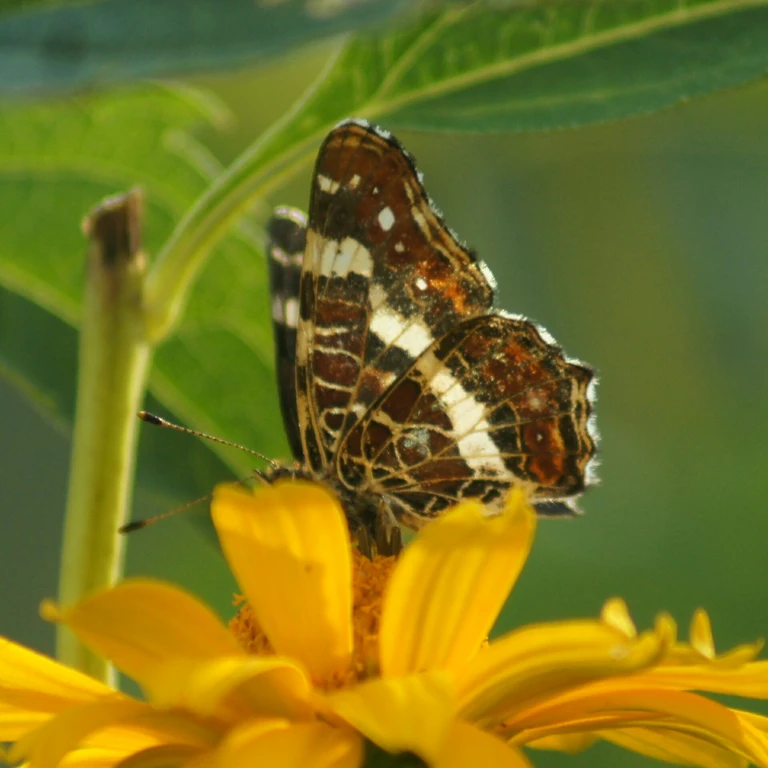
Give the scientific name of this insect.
Araschnia levana
